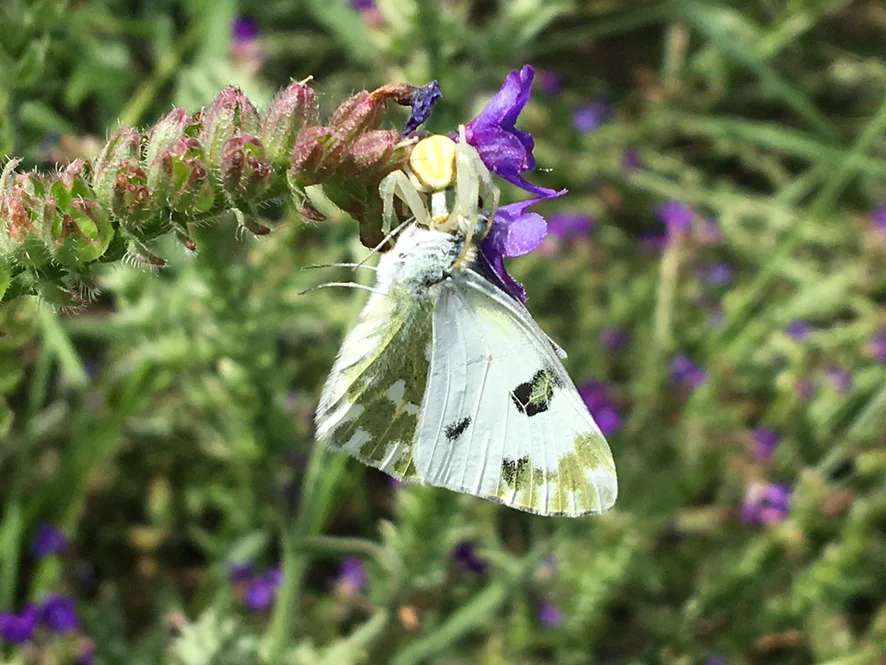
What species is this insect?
Pontia edusa
